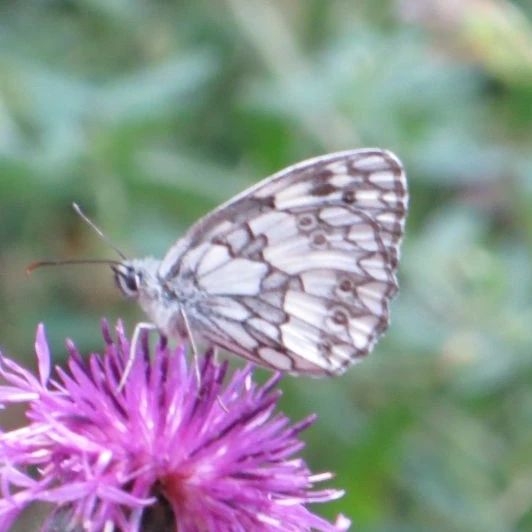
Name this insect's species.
Melanargia galathea
